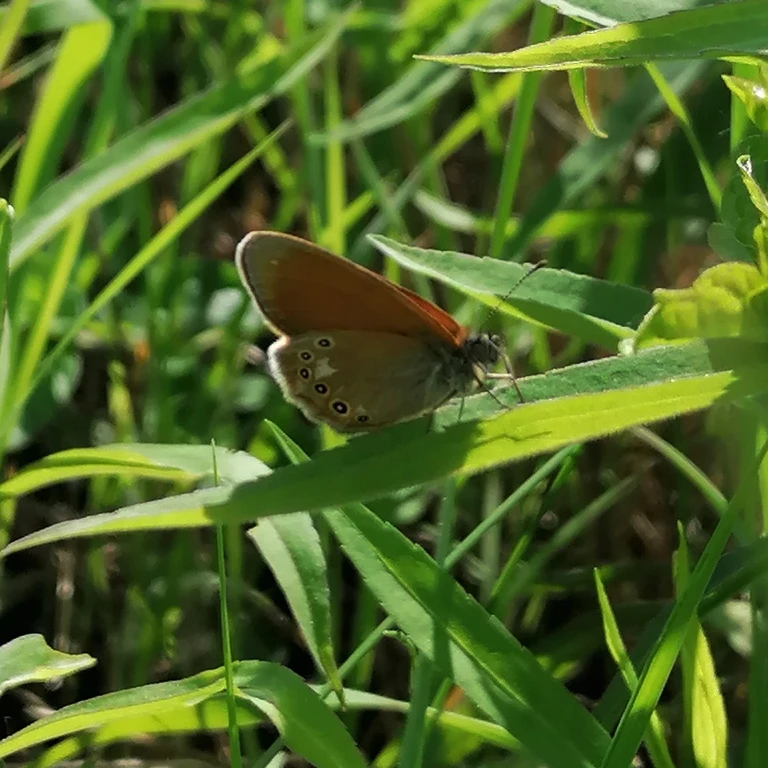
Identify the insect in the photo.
Coenonympha glycerion (also Coenonympha iphis)
